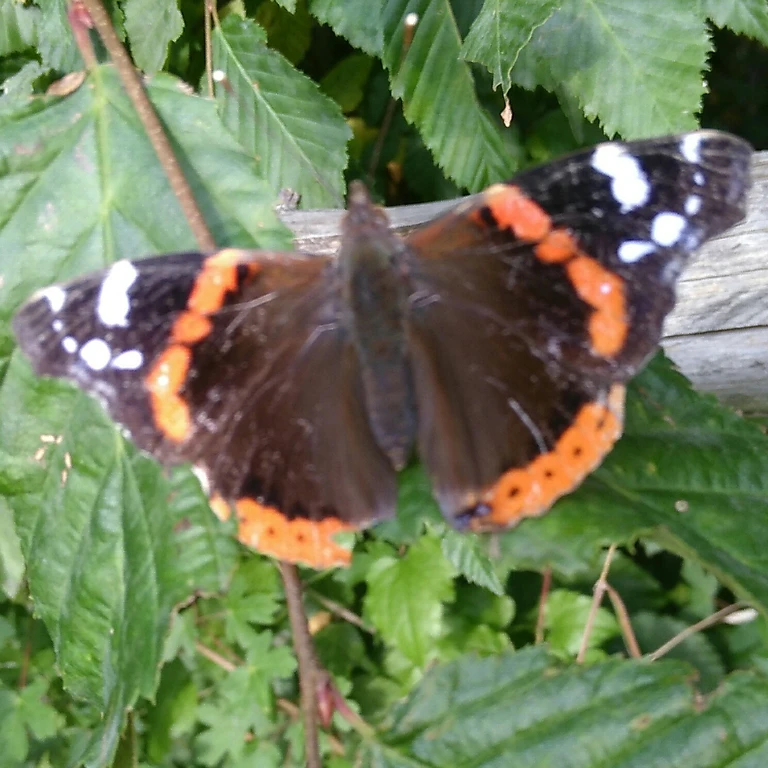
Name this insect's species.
Vanessa atalanta
